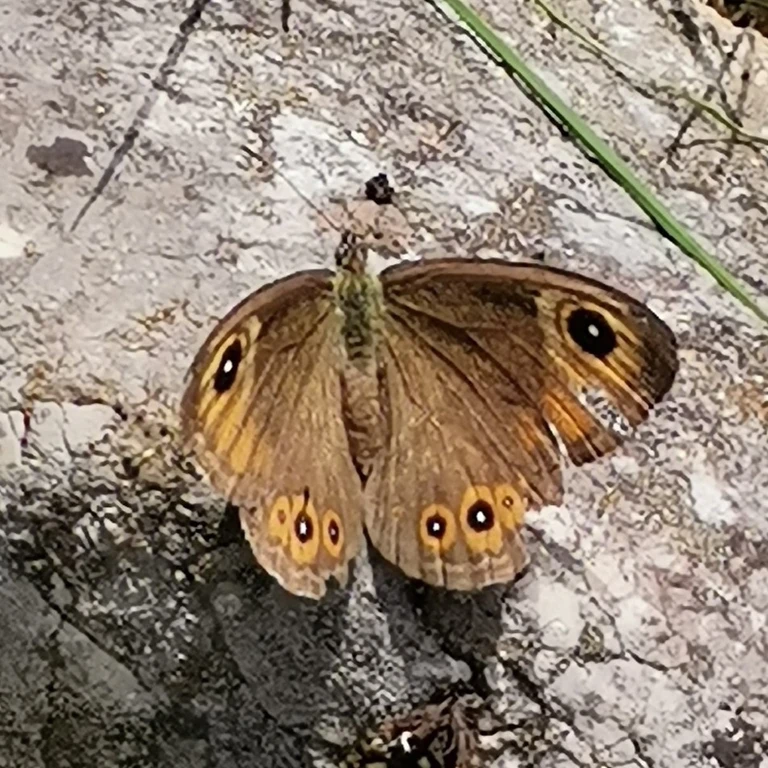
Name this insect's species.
Lasiommata maera (also Pararge maera)
